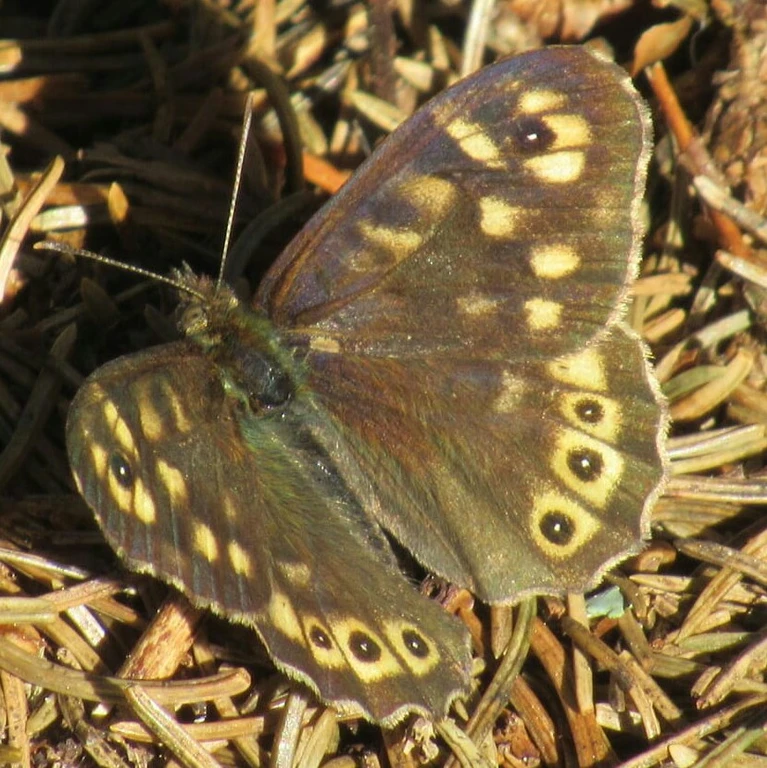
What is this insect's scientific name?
Pararge aegeria
